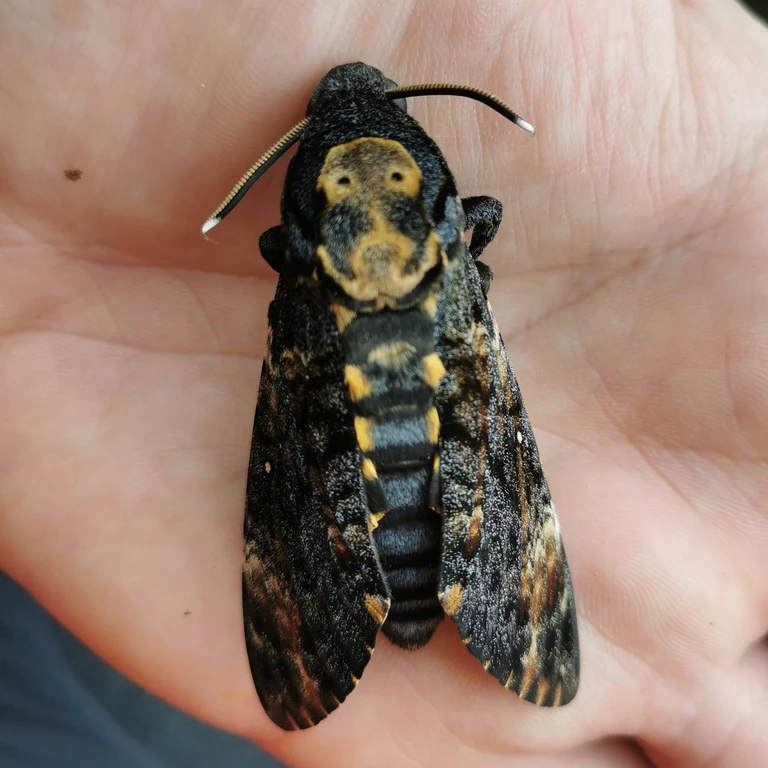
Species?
Acherontia atropos
